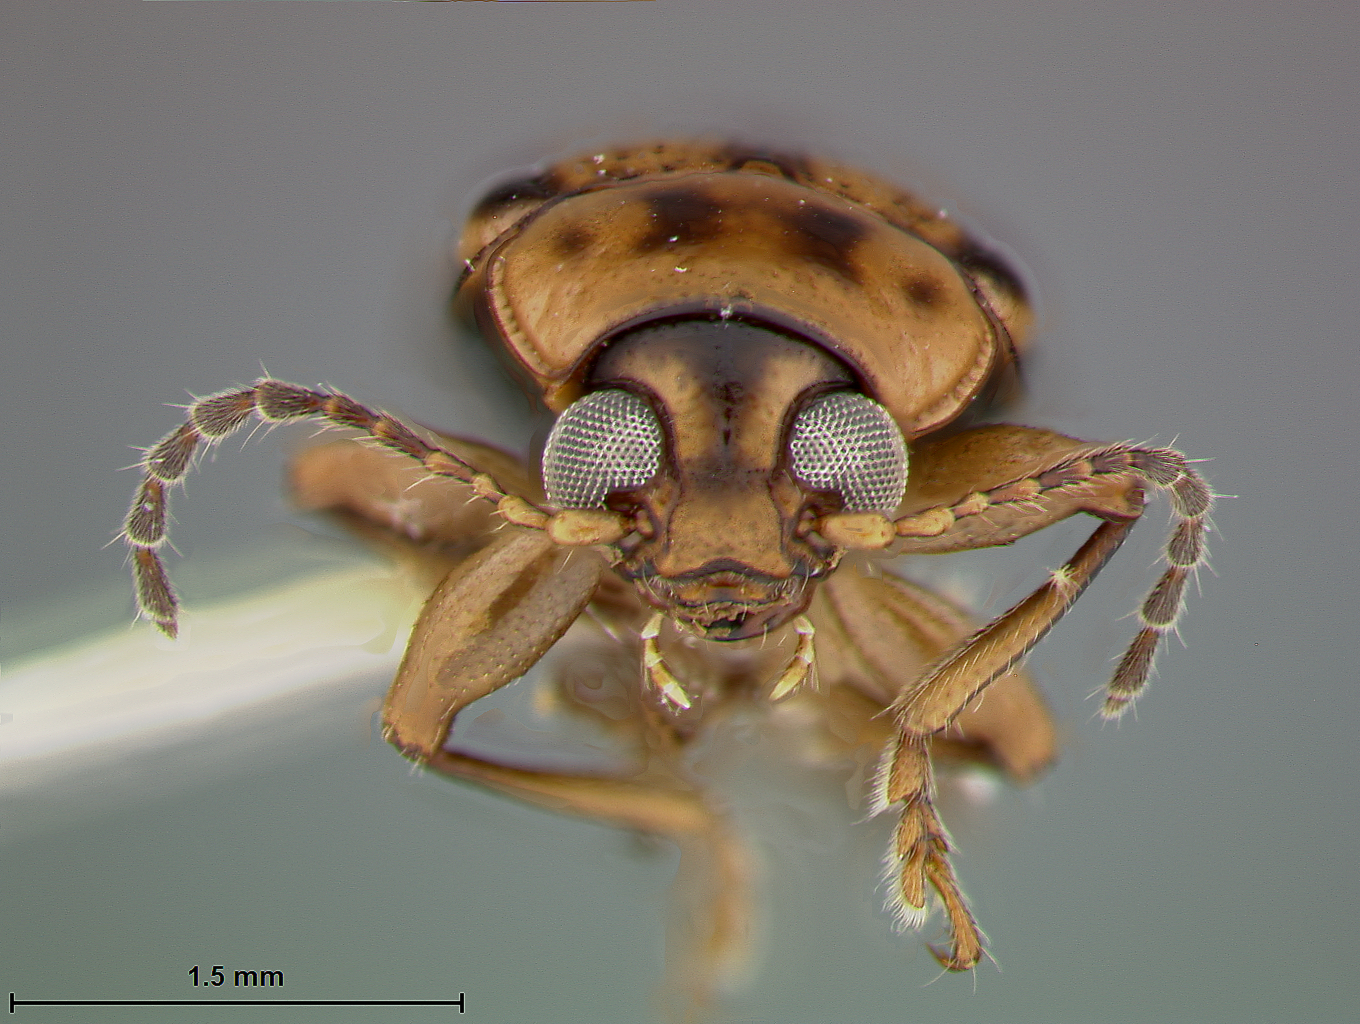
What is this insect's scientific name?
Metachroma rhizophorae
